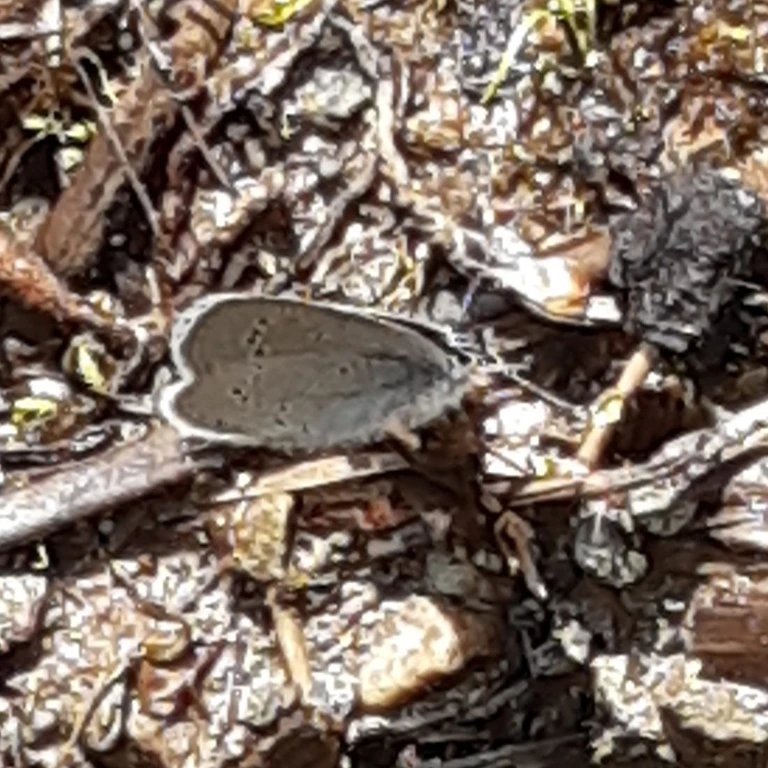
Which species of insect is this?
Cupido minimus
